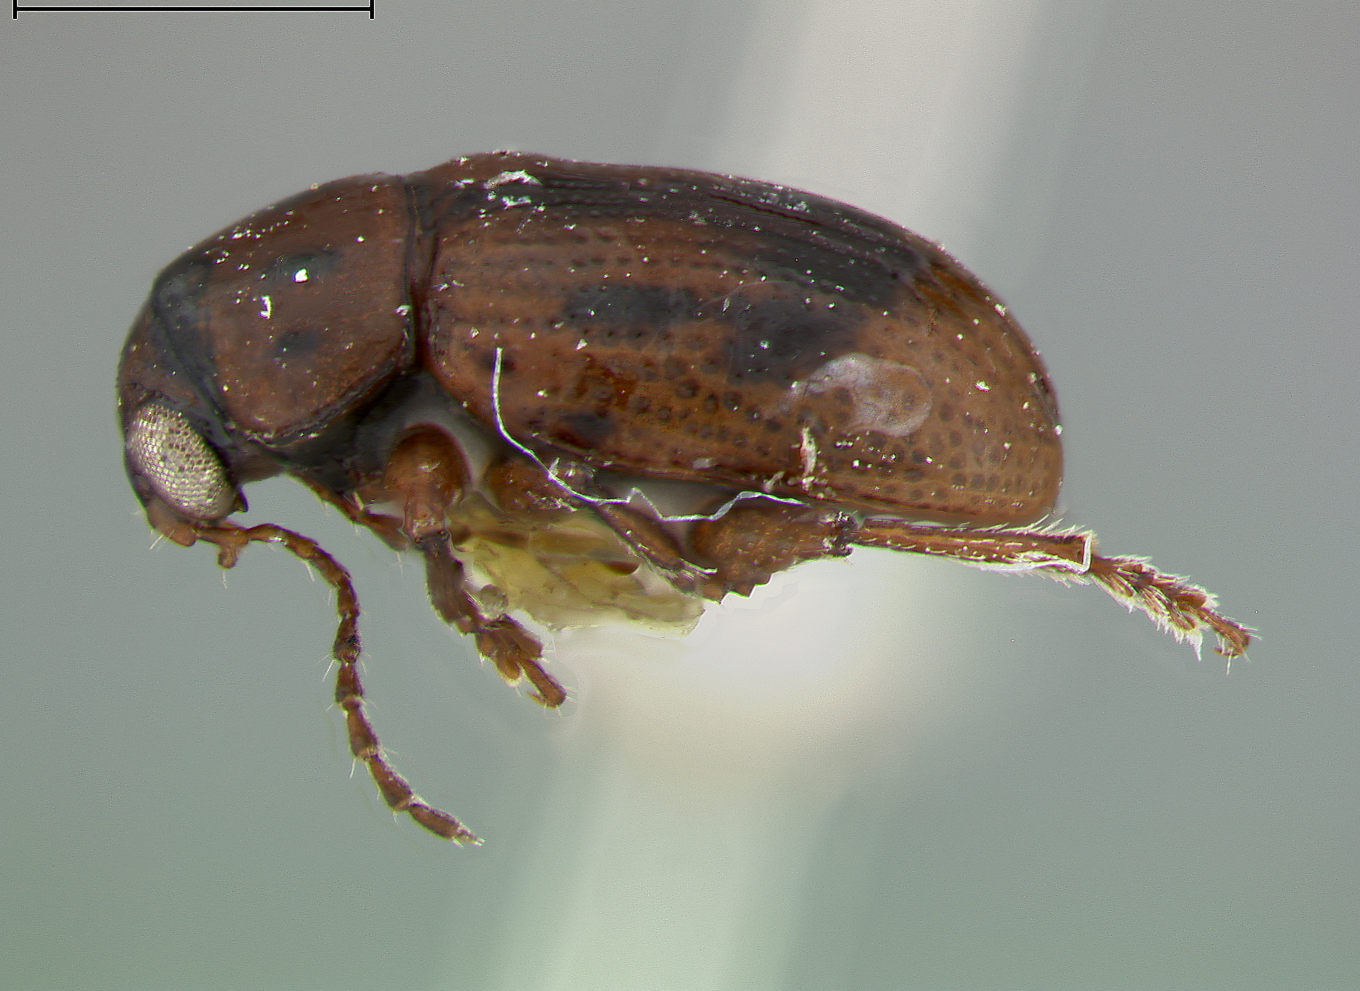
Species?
Metachroma panamense
